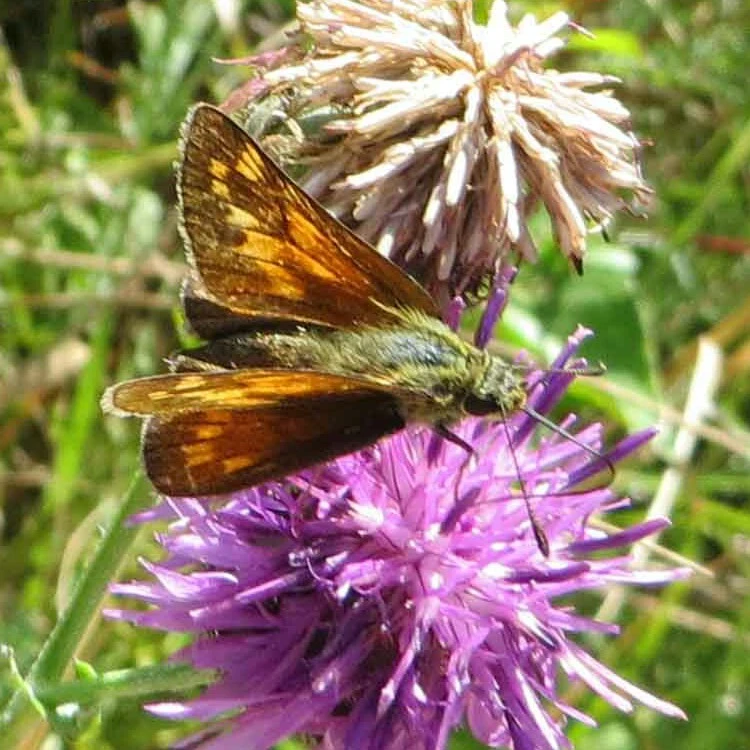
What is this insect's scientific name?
Ochlodes sylvanus (also Ochlodes venata)
